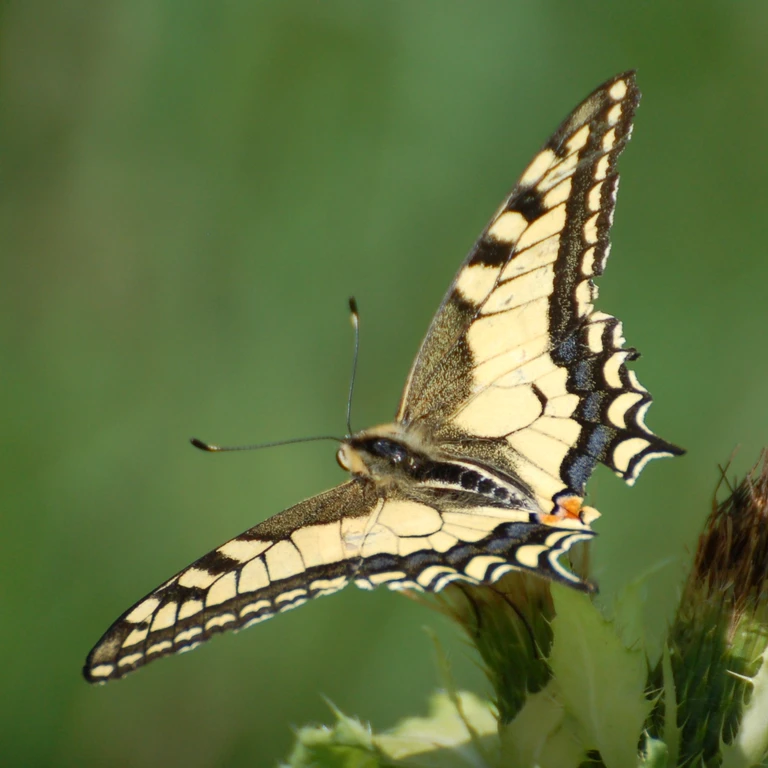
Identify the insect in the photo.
Papilio machaon
